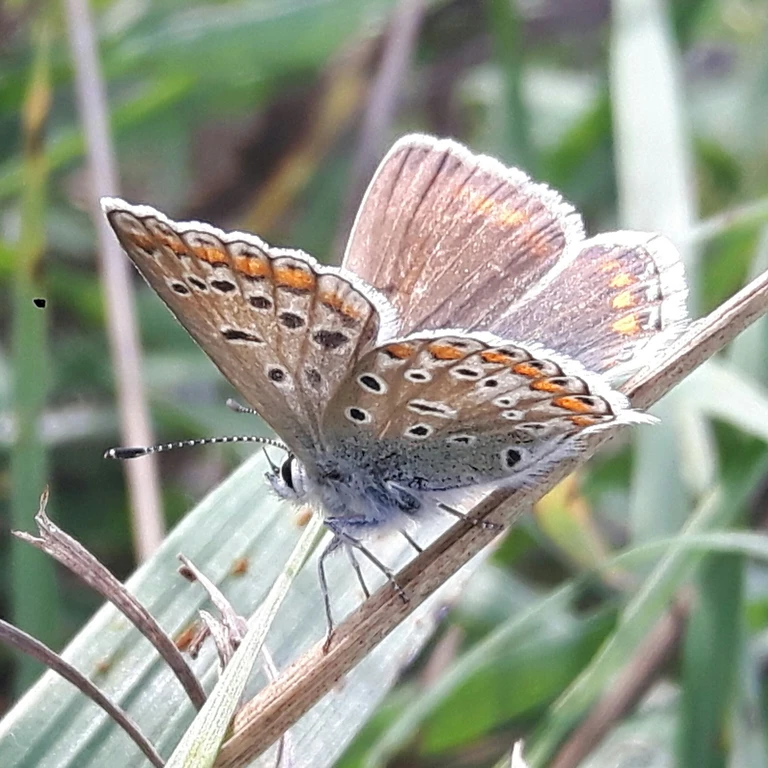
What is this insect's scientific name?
Polyommatus icarus
